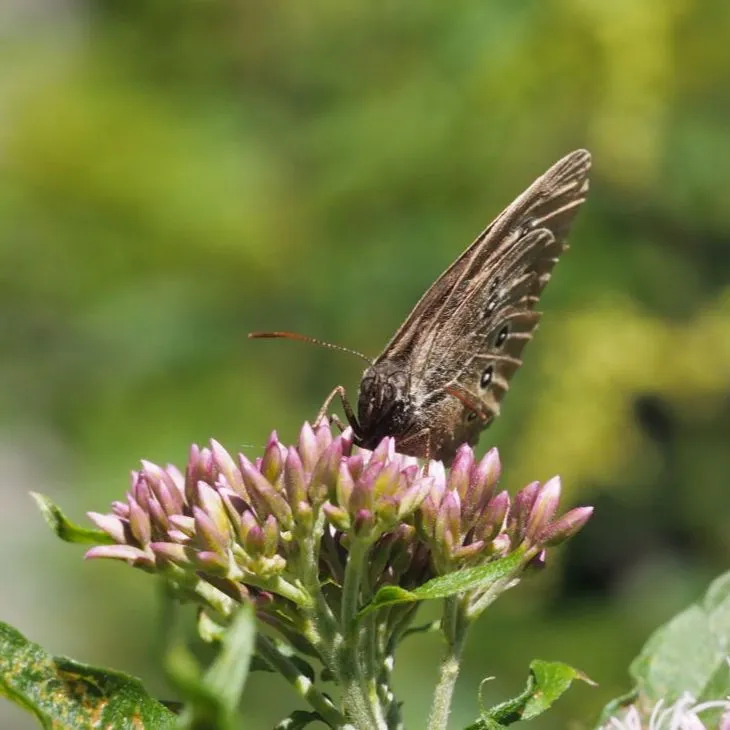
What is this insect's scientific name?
Aphantopus hyperantus
